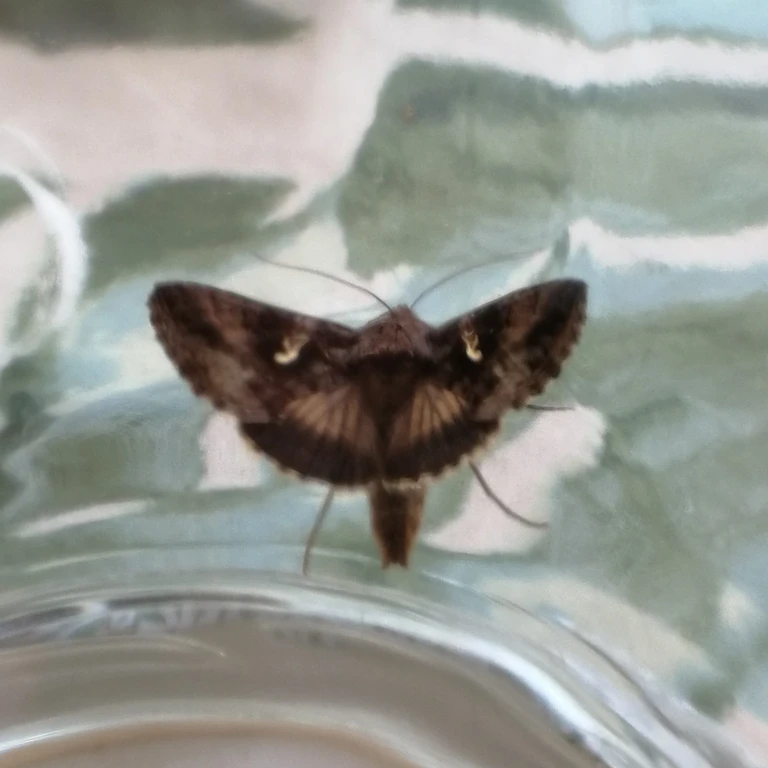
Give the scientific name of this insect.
Autographa gamma
